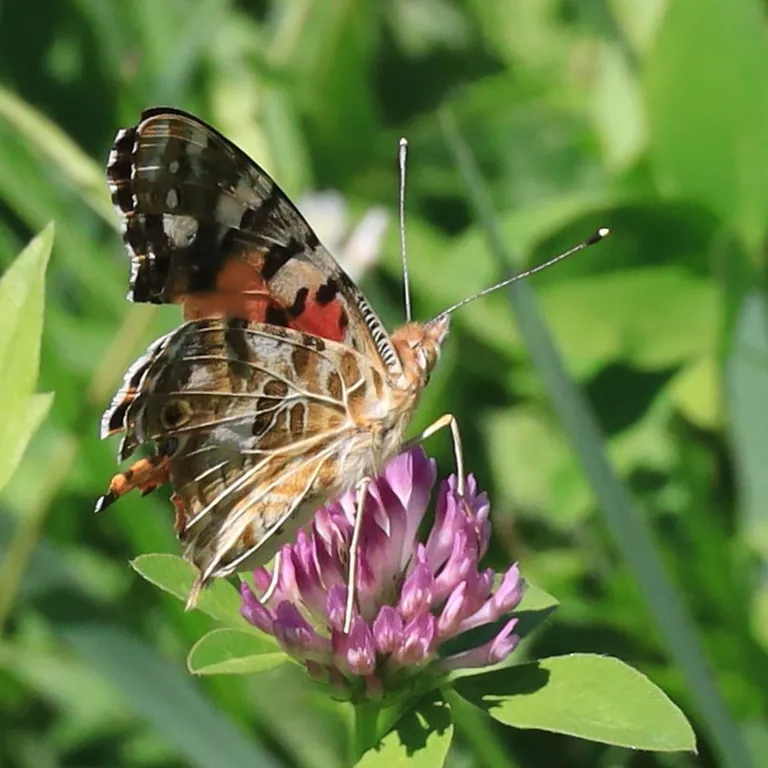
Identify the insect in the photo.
Vanessa cardui
